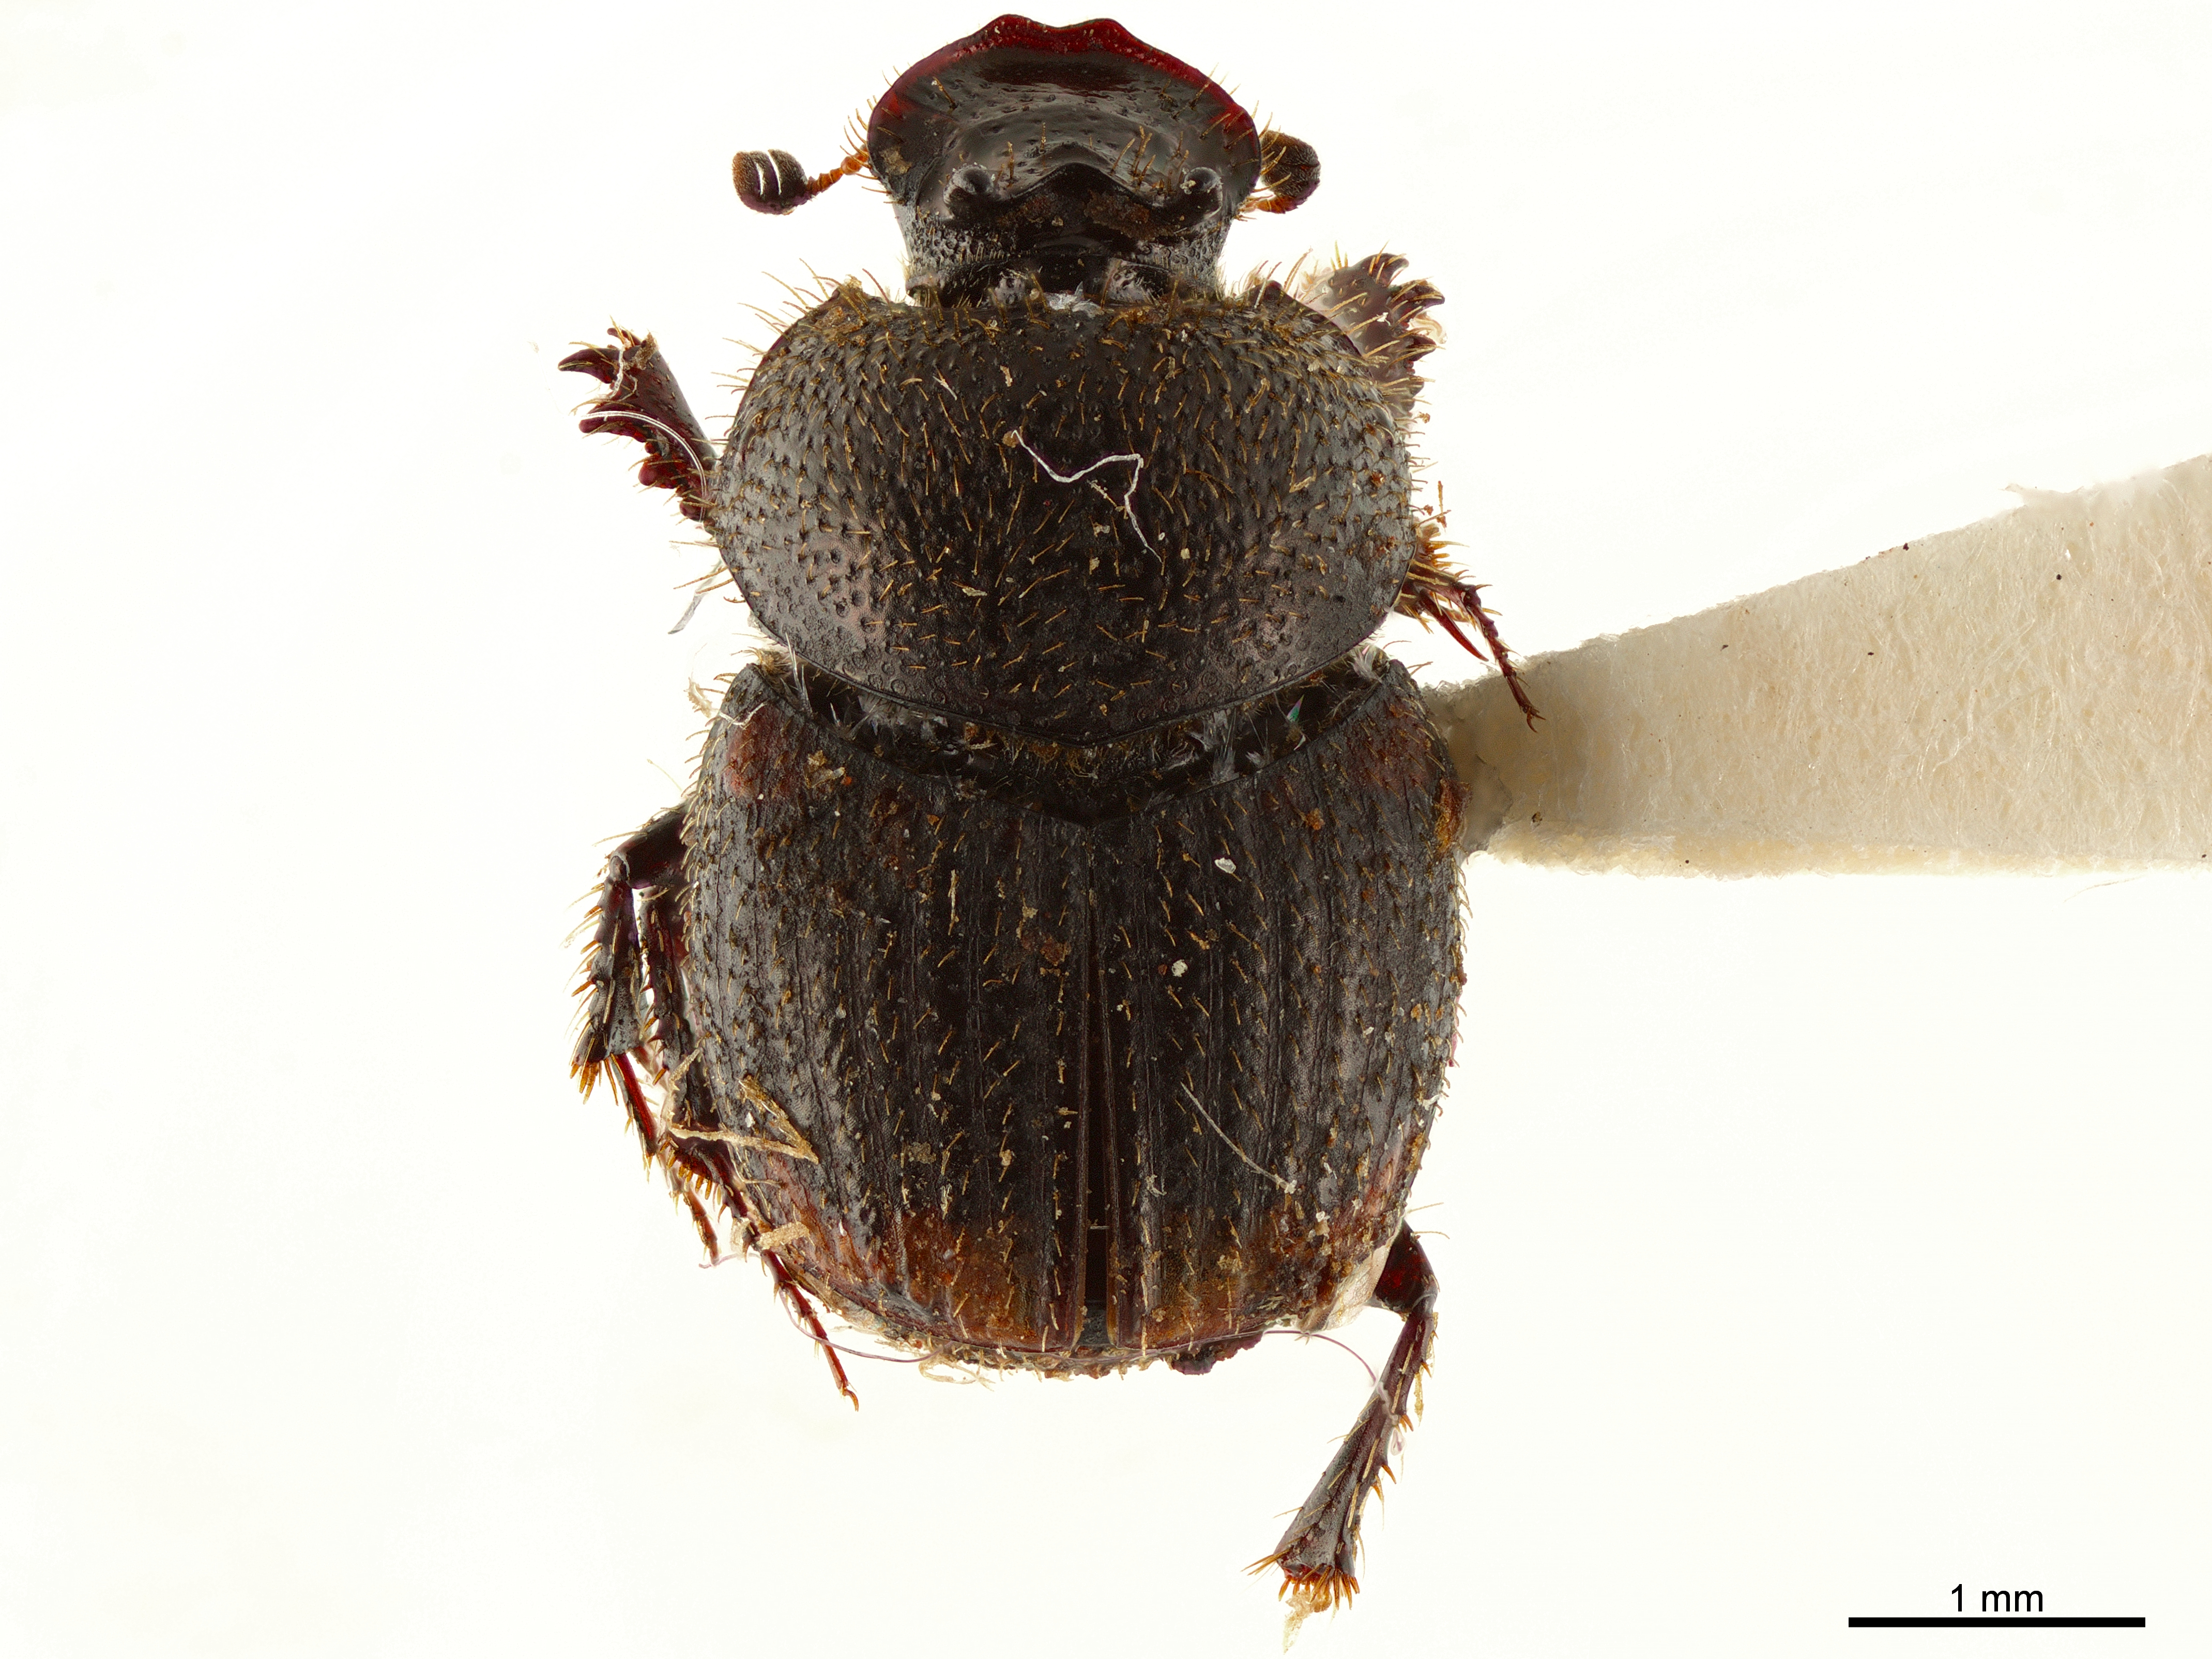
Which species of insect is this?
Onthophagus aethiopicus
